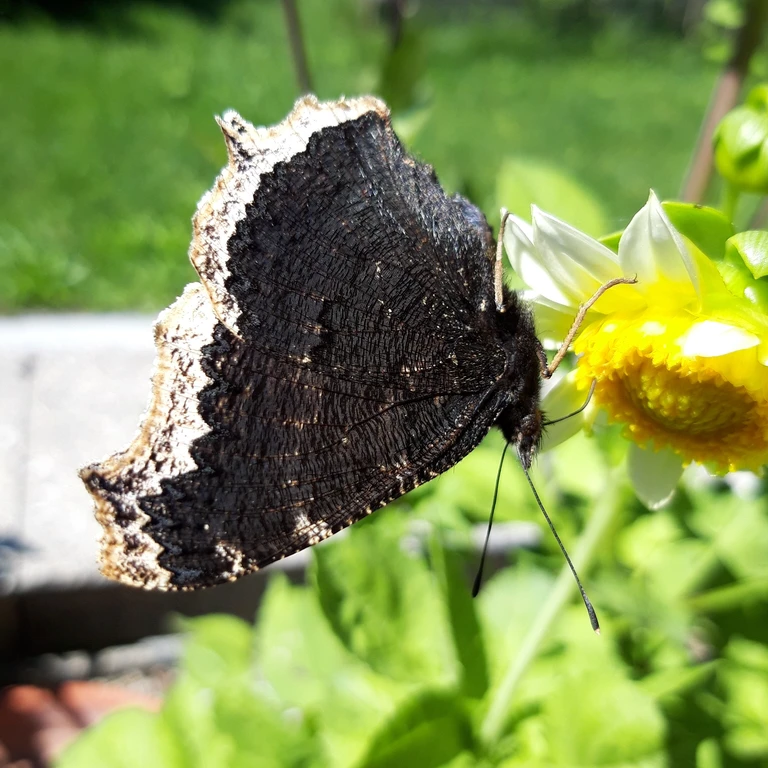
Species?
Nymphalis antiopa
